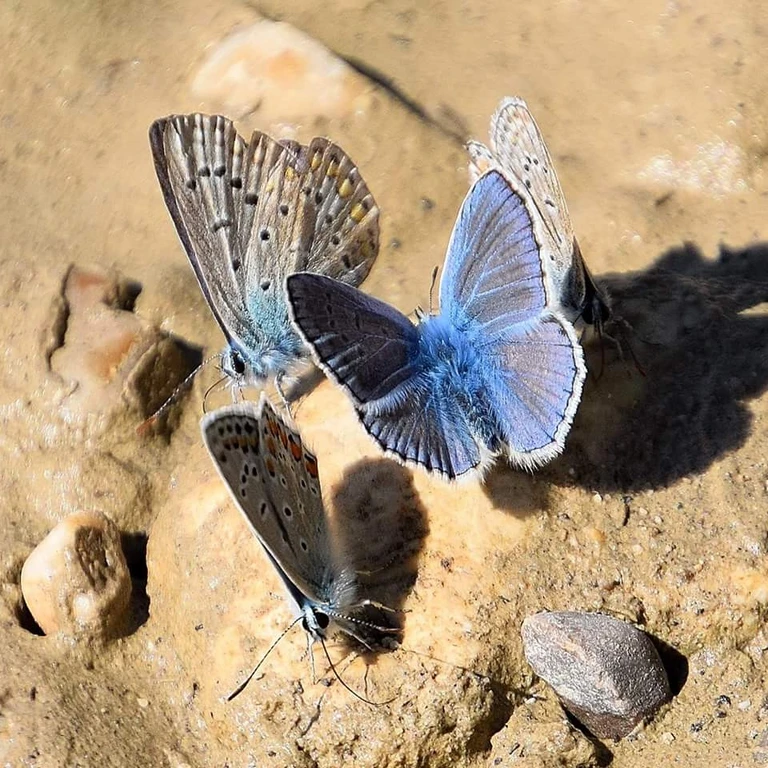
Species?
Polyommatus icarus
